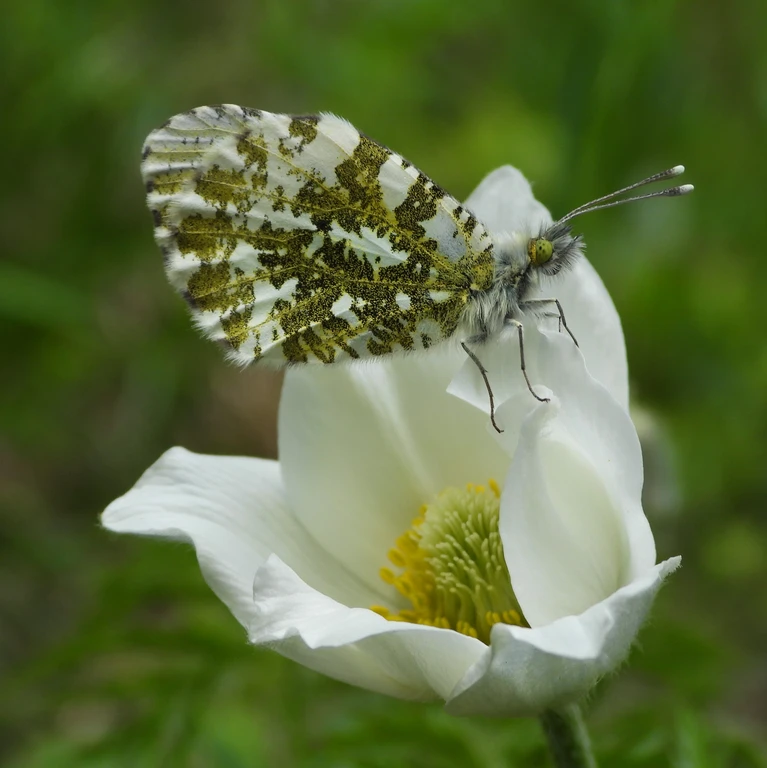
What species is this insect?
Anthocharis cardamines
